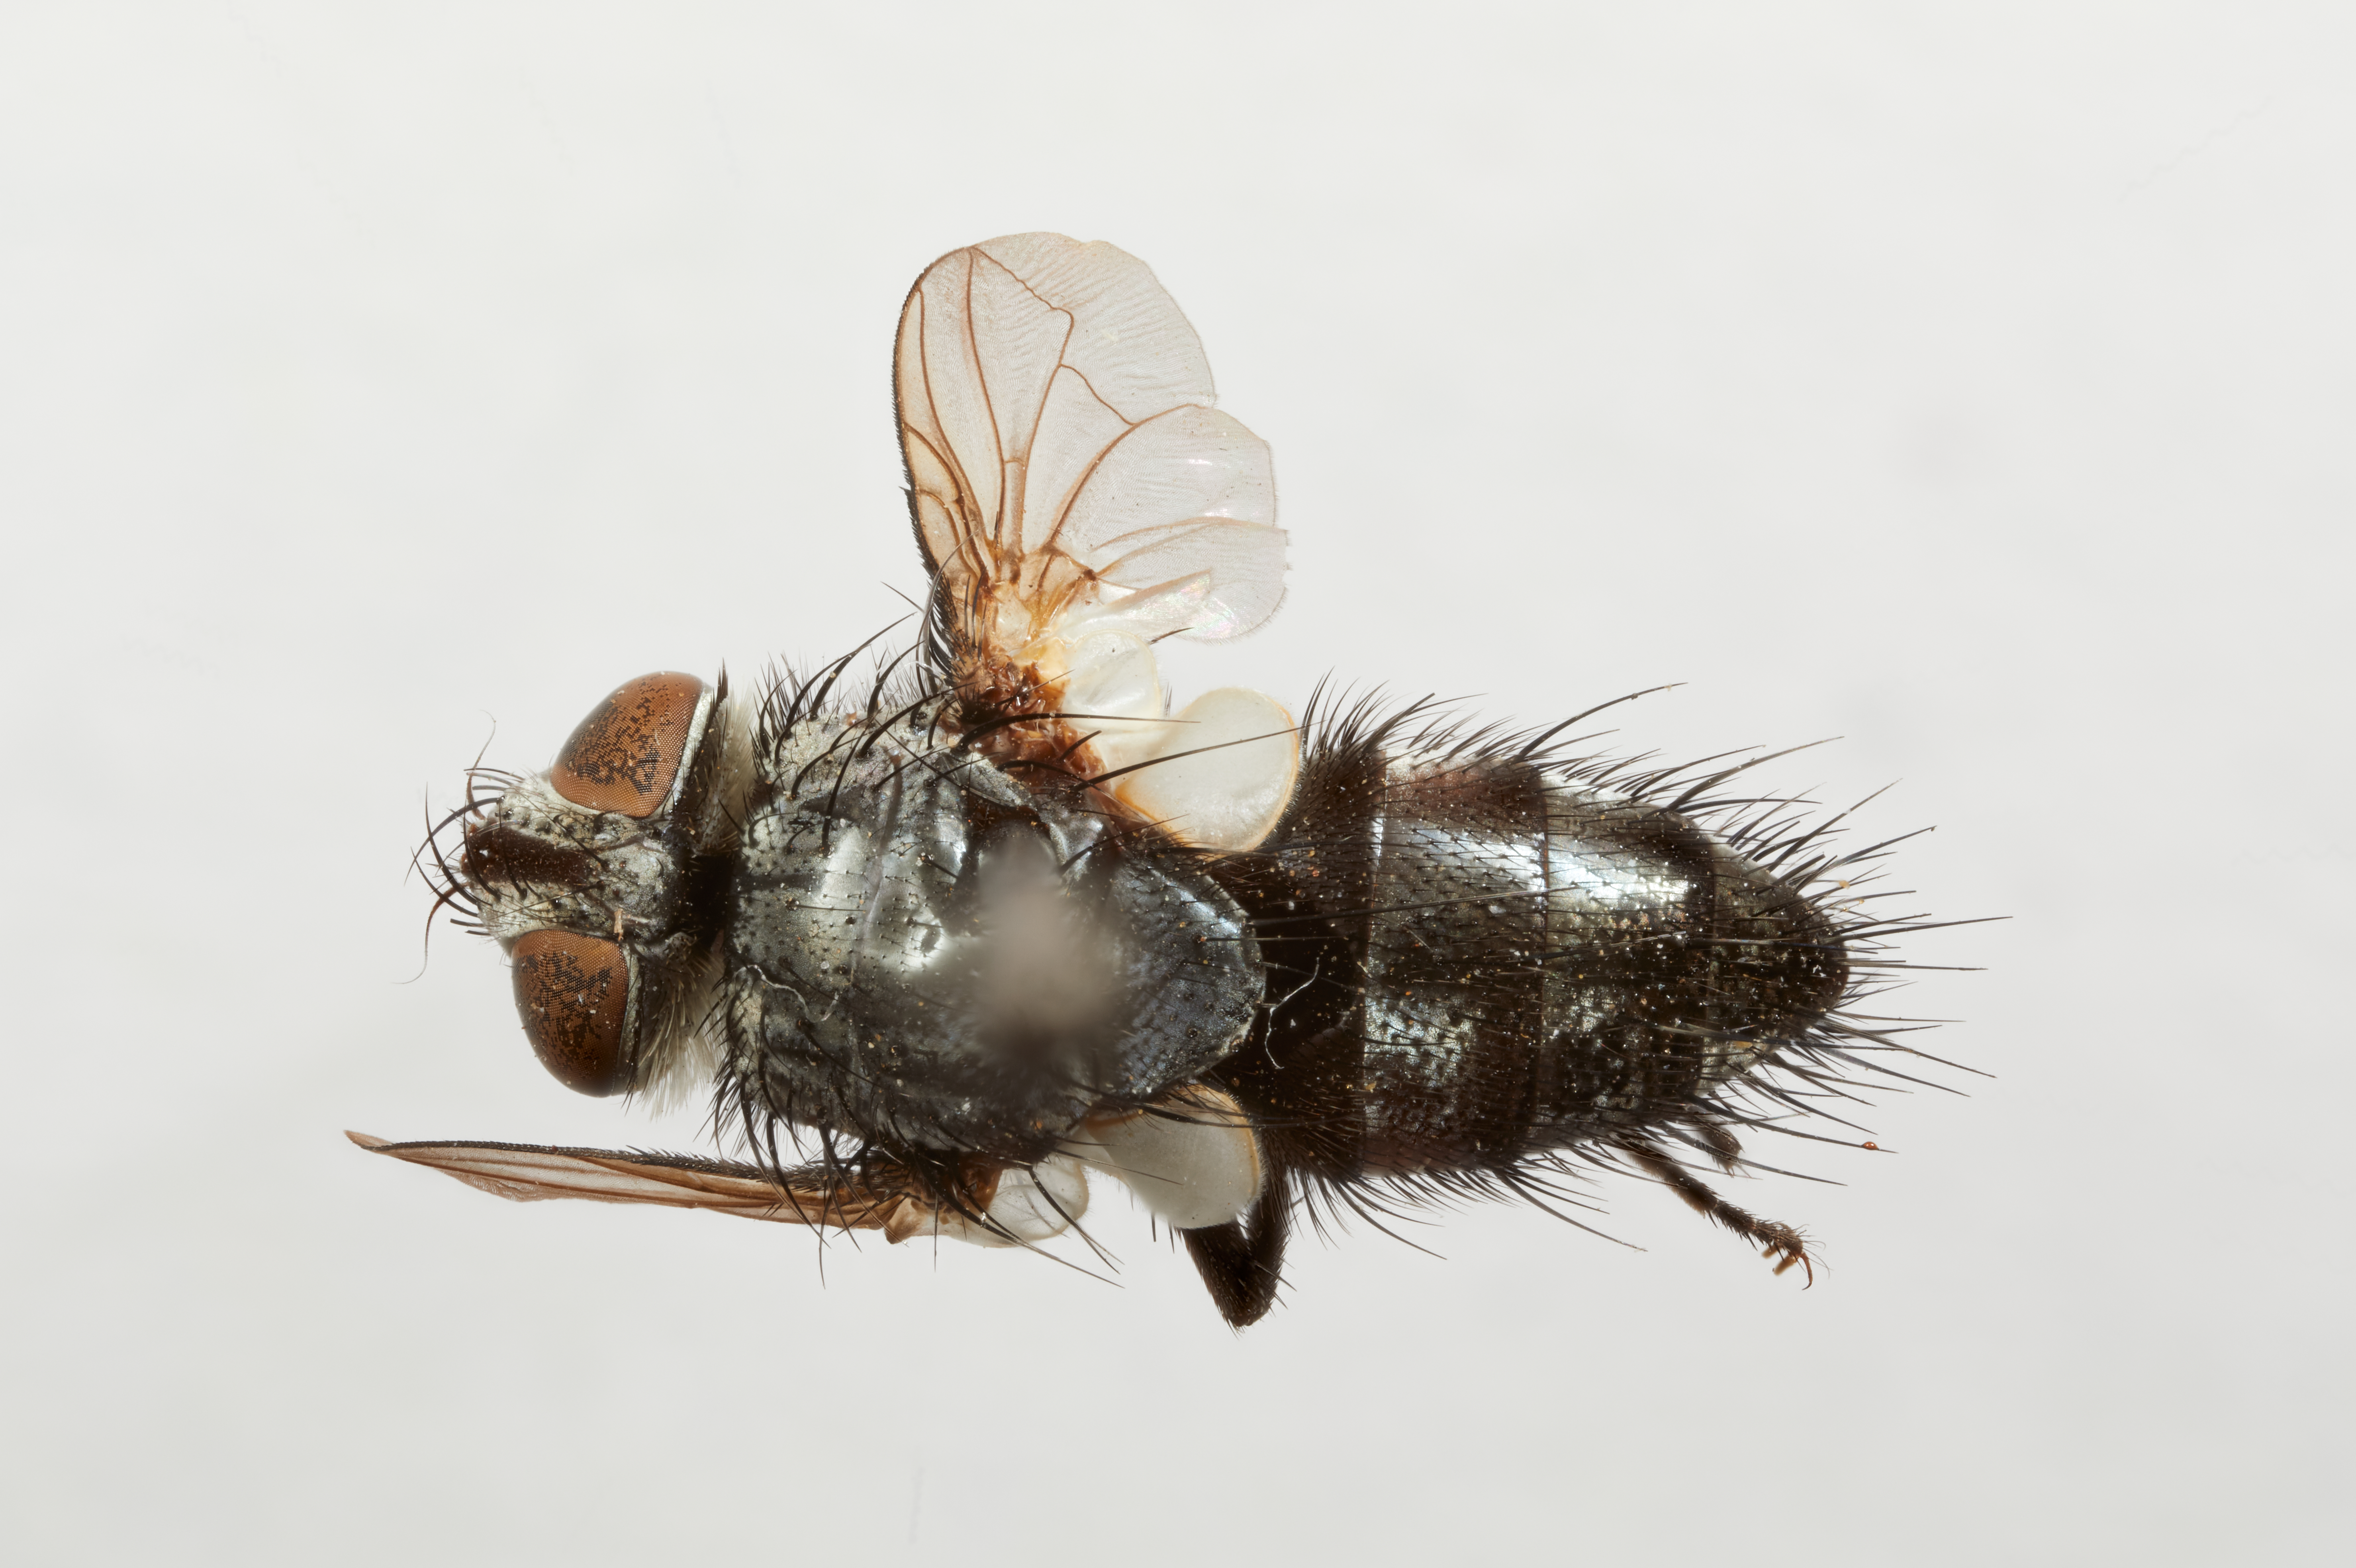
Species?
Phrynolydella polita
